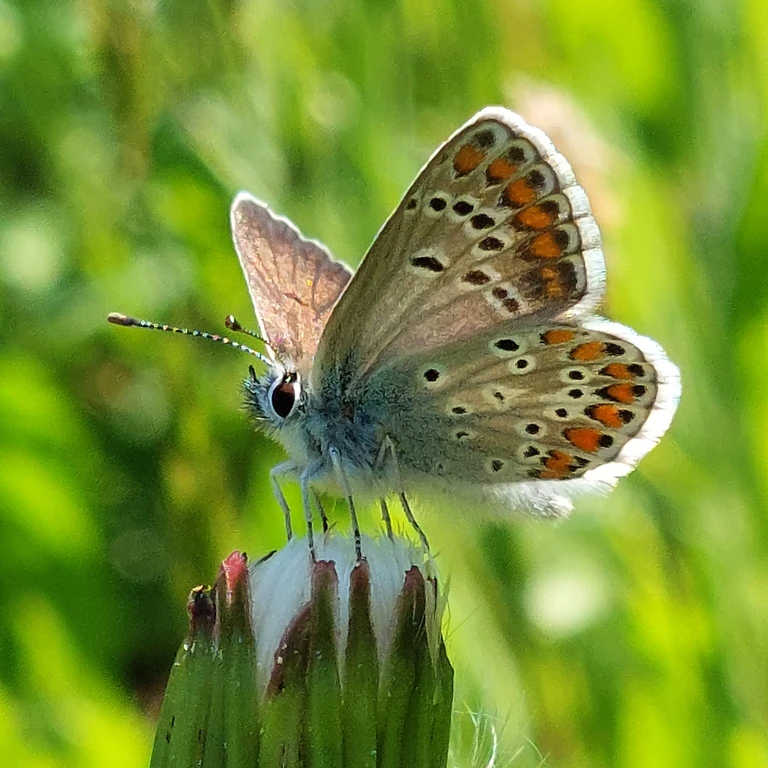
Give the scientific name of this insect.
Aricia agestis/artaxerxes
